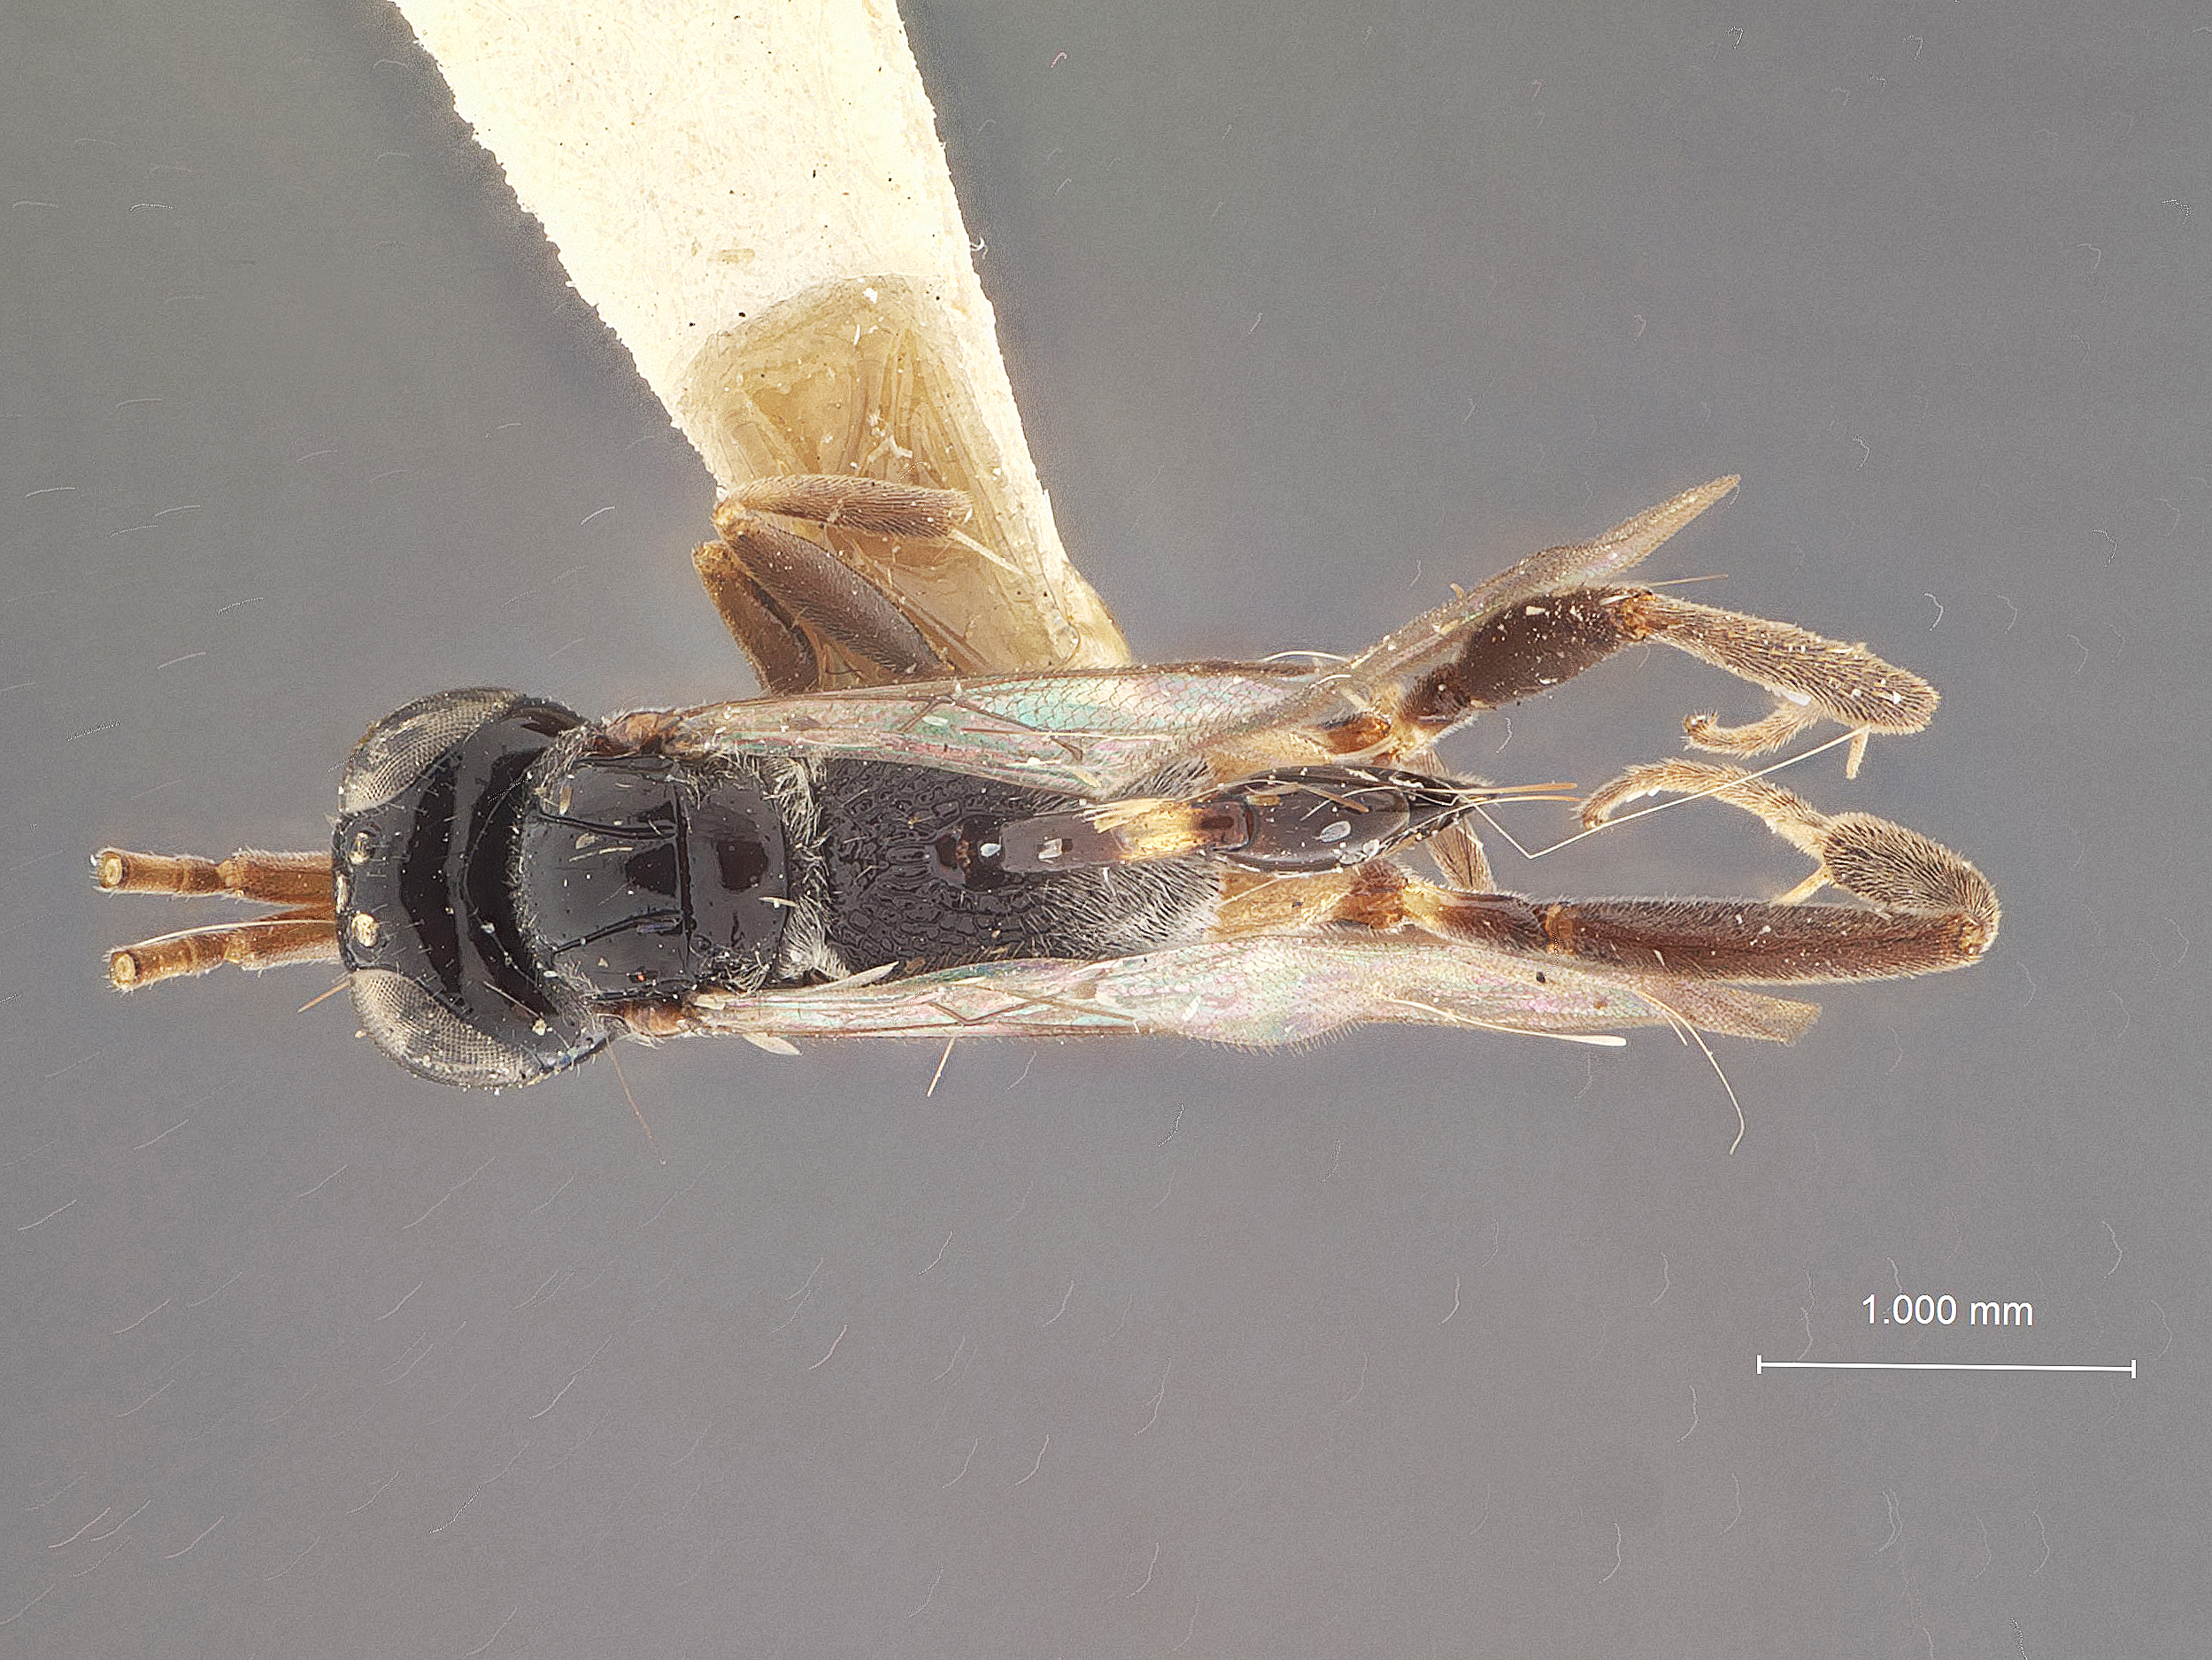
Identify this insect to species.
Hyptia trinidadensis
